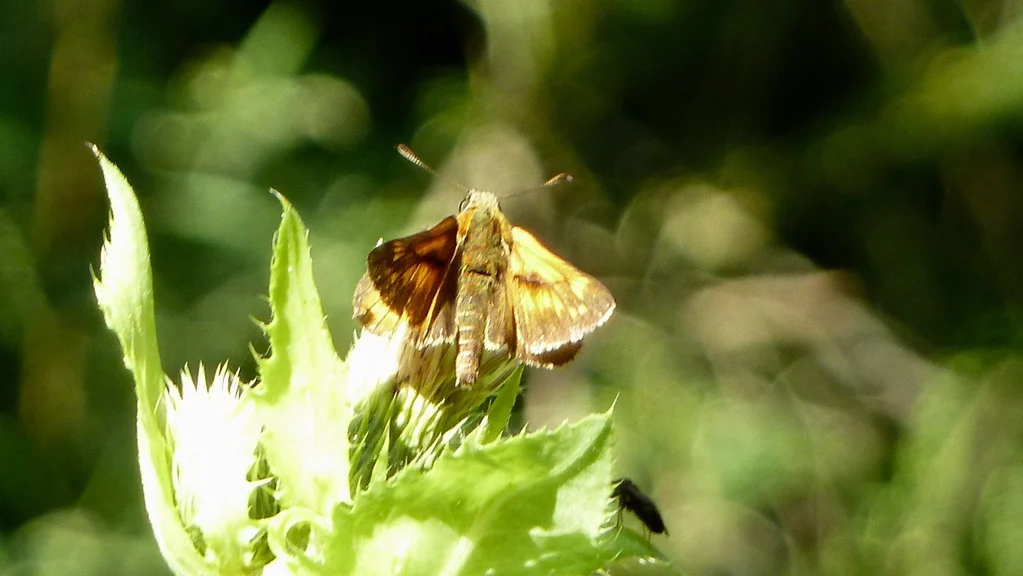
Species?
Ochlodes sylvanus (also Ochlodes venata)
